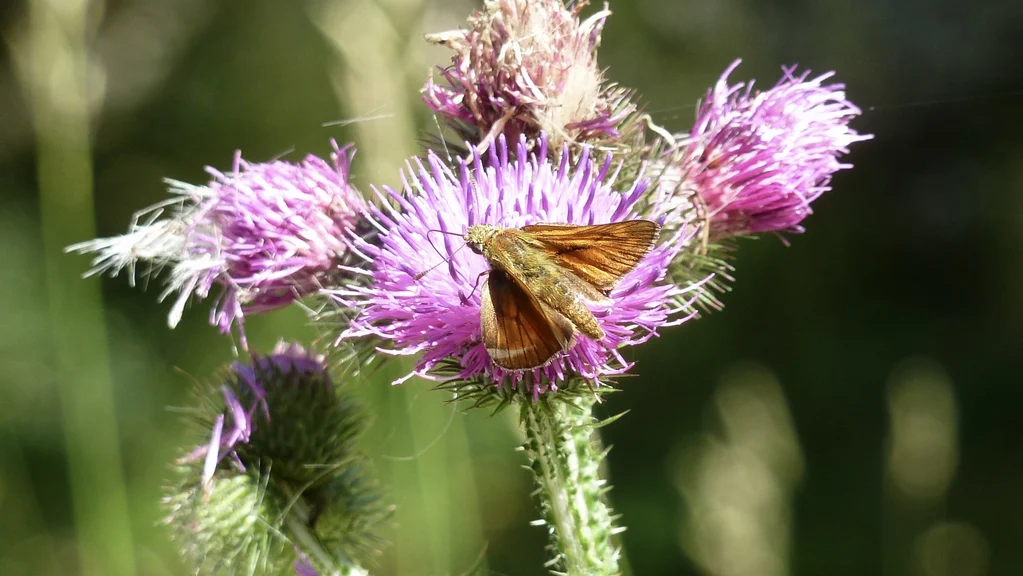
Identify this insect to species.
Ochlodes sylvanus (also Ochlodes venata)
